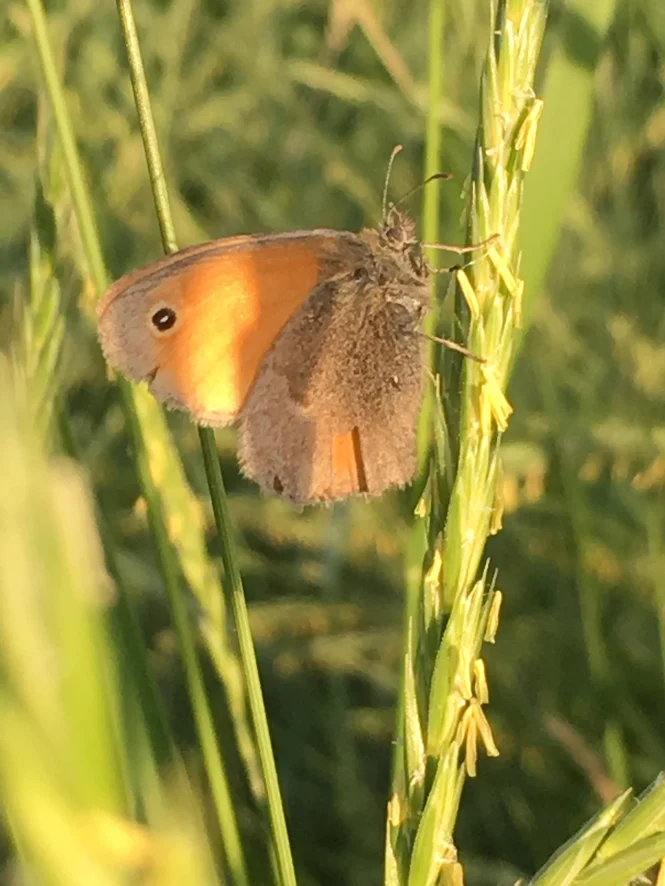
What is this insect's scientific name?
Coenonympha pamphilus
